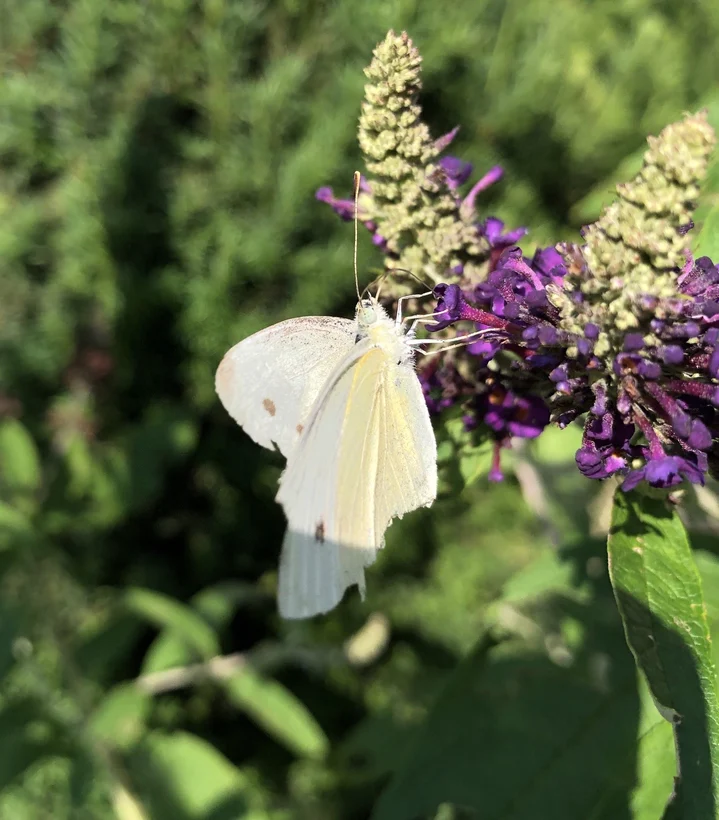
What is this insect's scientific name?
Pieris rapae
